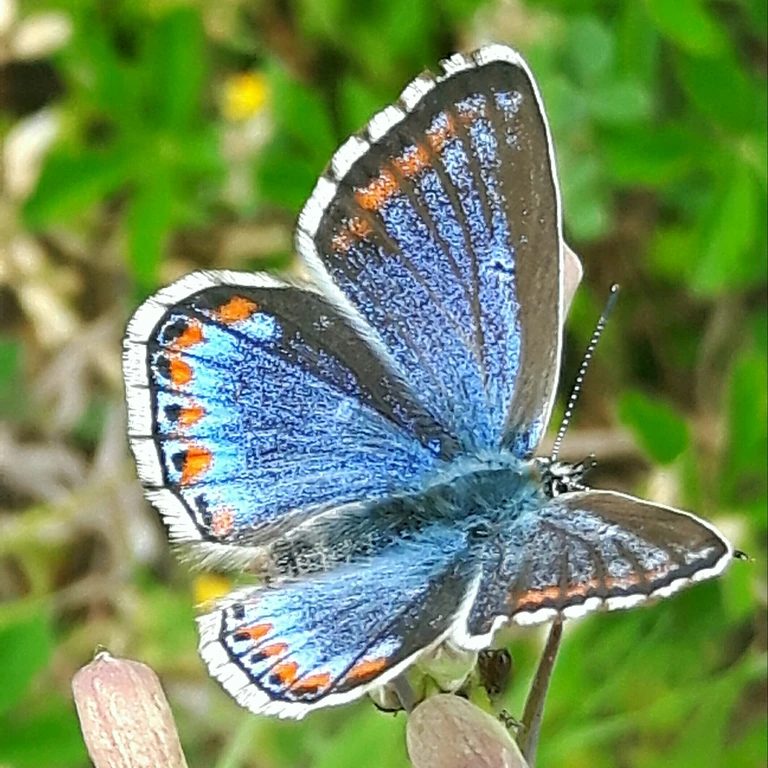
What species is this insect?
Lysandra bellargus
